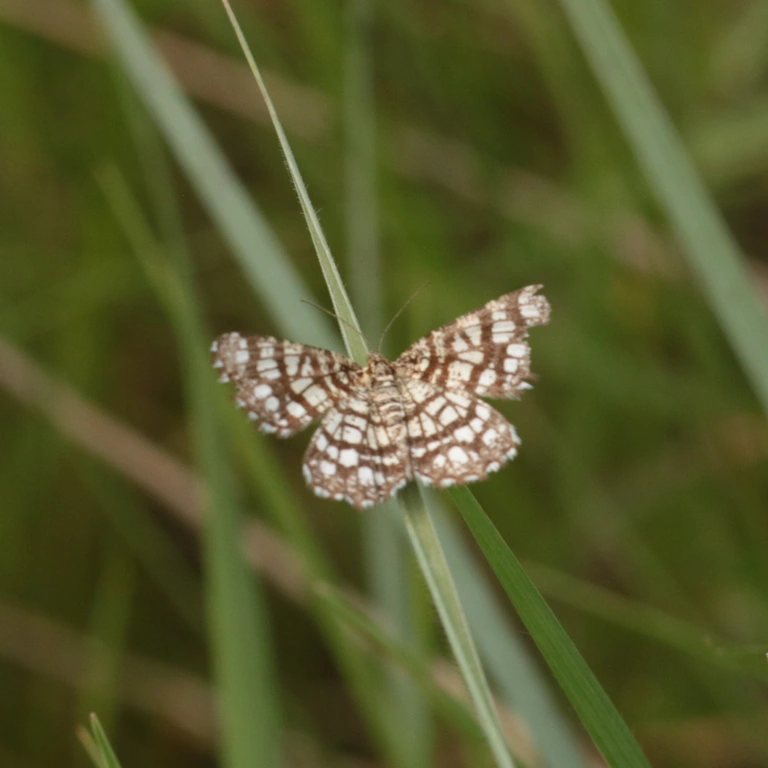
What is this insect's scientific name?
Chiasmia clathrata
